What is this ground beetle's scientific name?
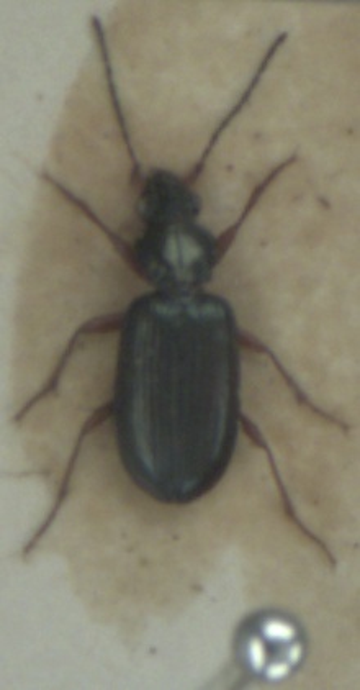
Bembidion decorum
